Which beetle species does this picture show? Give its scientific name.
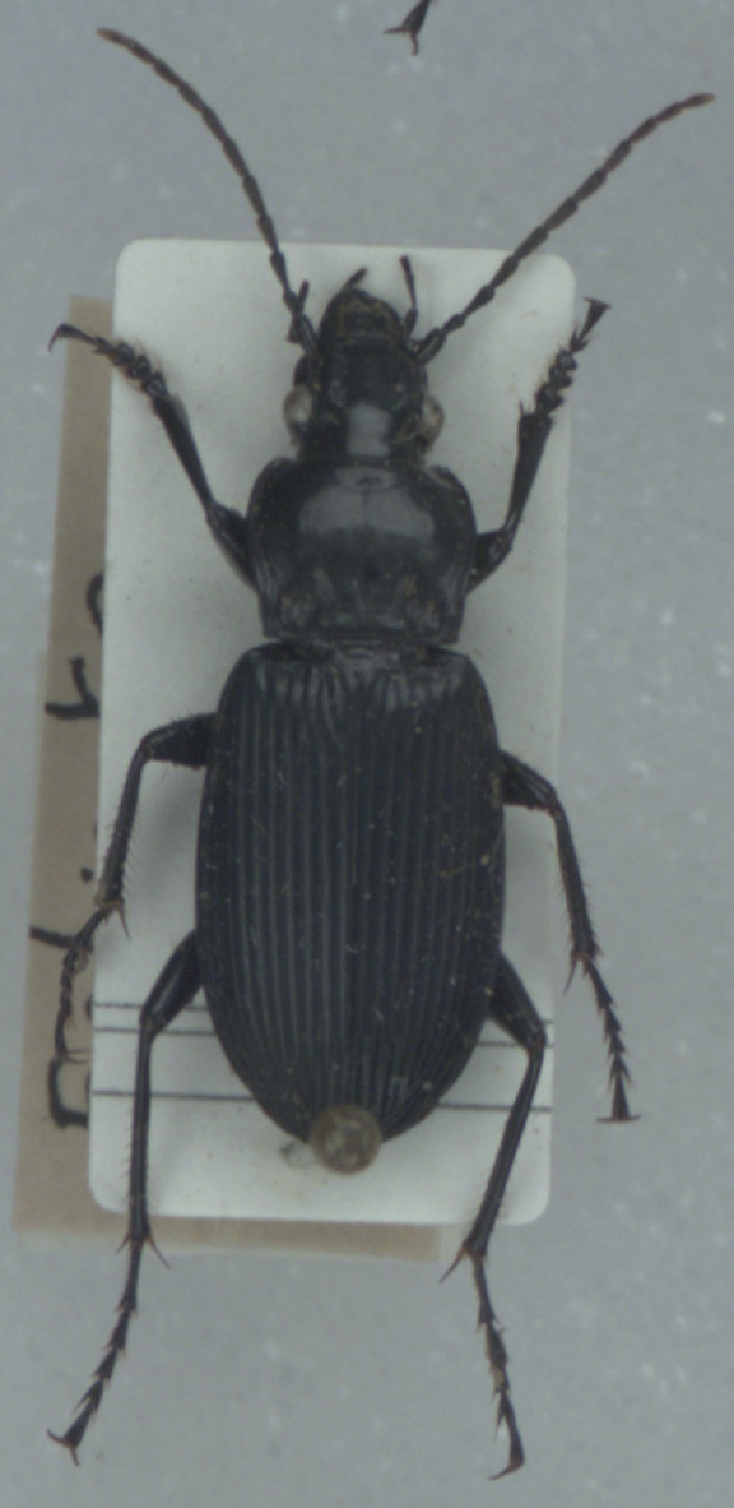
Pterostichus niger
